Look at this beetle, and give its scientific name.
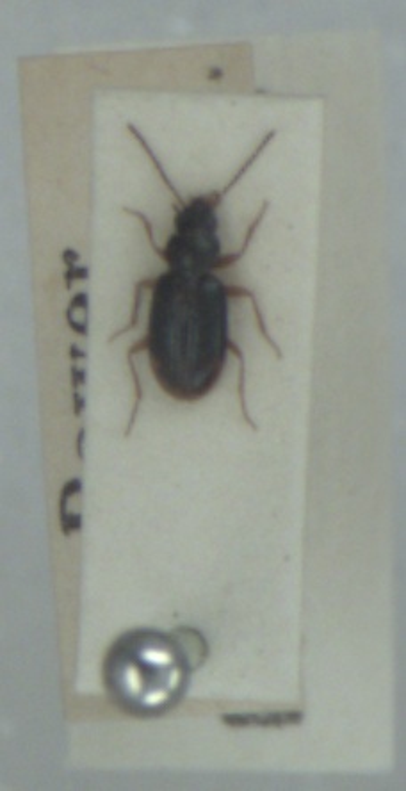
Bembidion assimile
